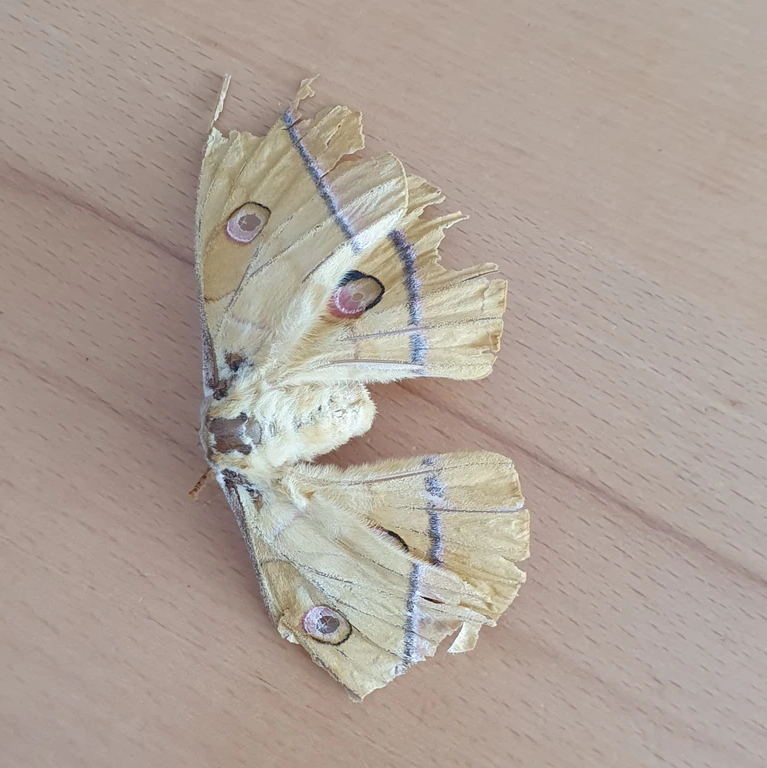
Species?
Antheraea yamamai
